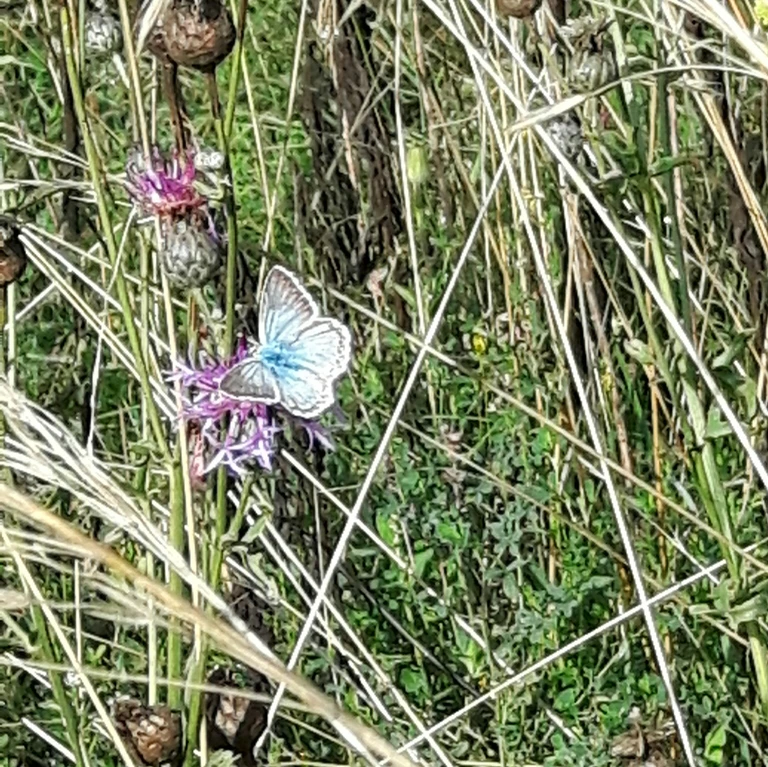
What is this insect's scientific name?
Lysandra coridon
